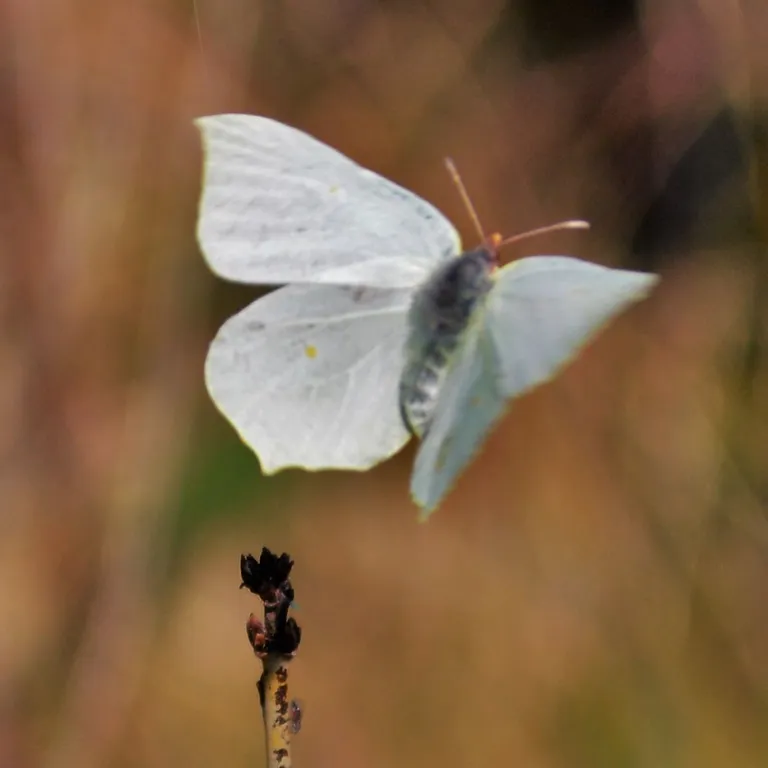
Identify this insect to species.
Gonepteryx rhamni
